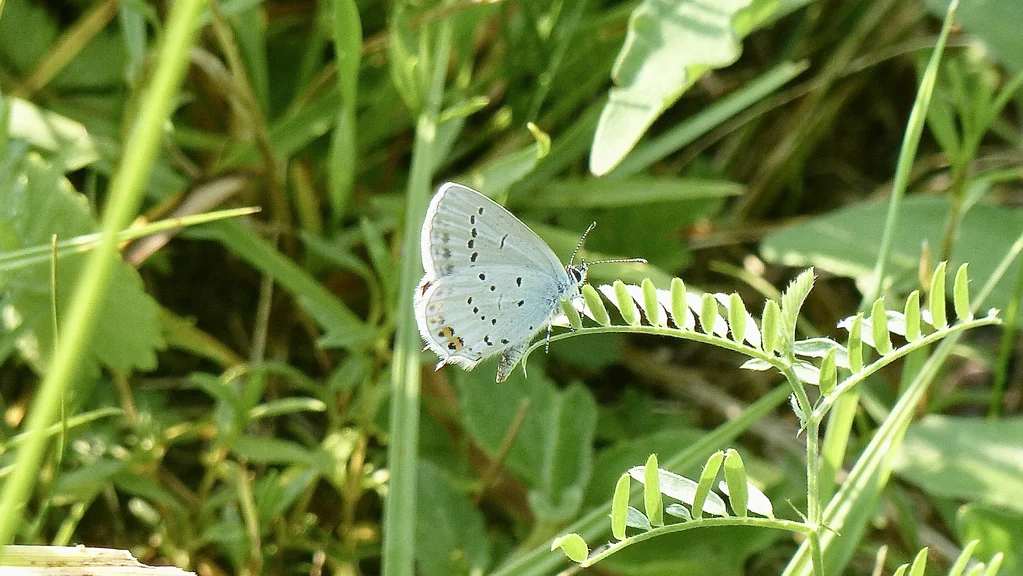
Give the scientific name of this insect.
Cupido argiades (also Elkalyce argiades)
